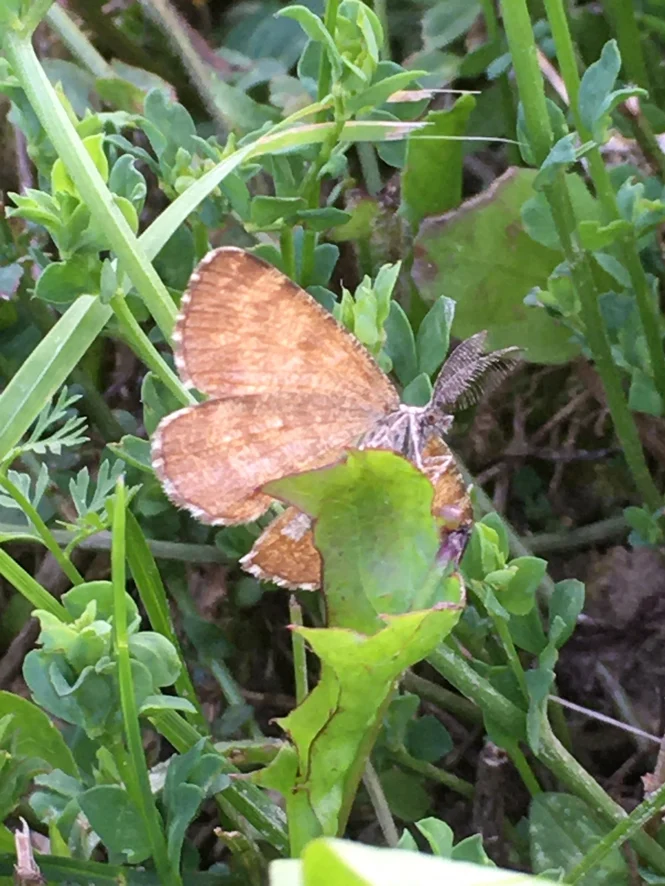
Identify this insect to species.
Ematurga atomaria
